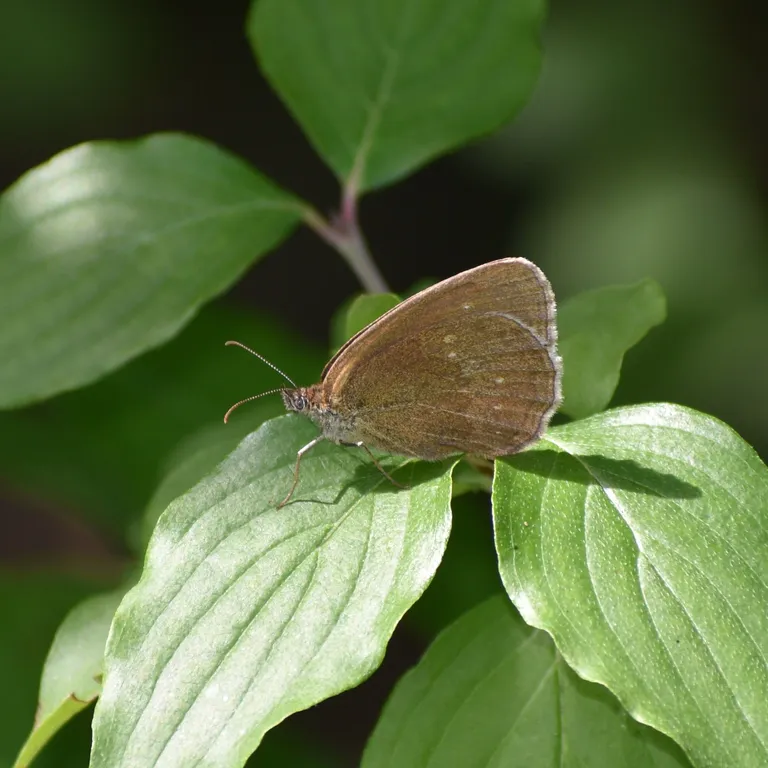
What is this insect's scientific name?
Aphantopus hyperantus
